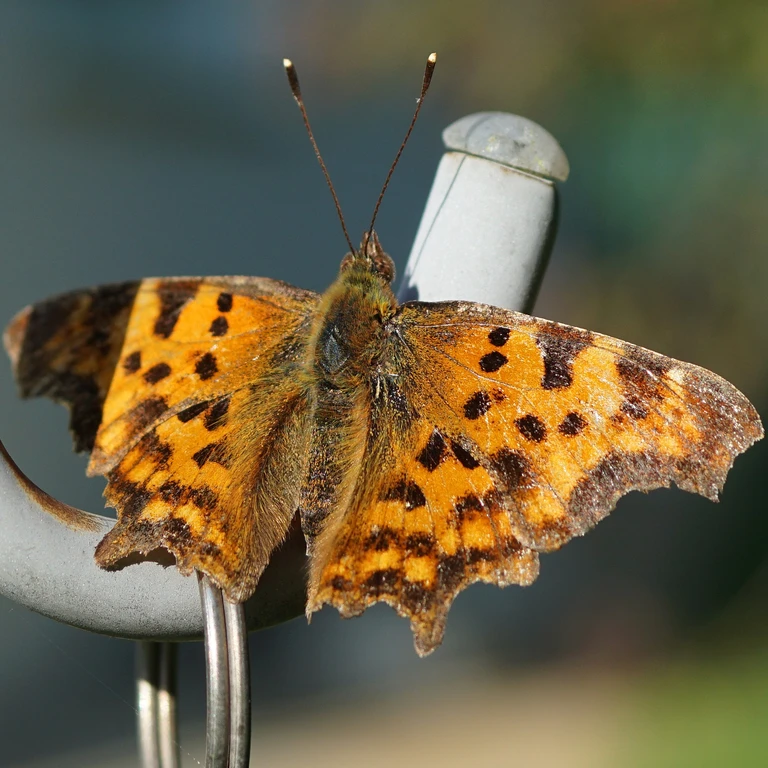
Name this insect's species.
Polygonia c-album
